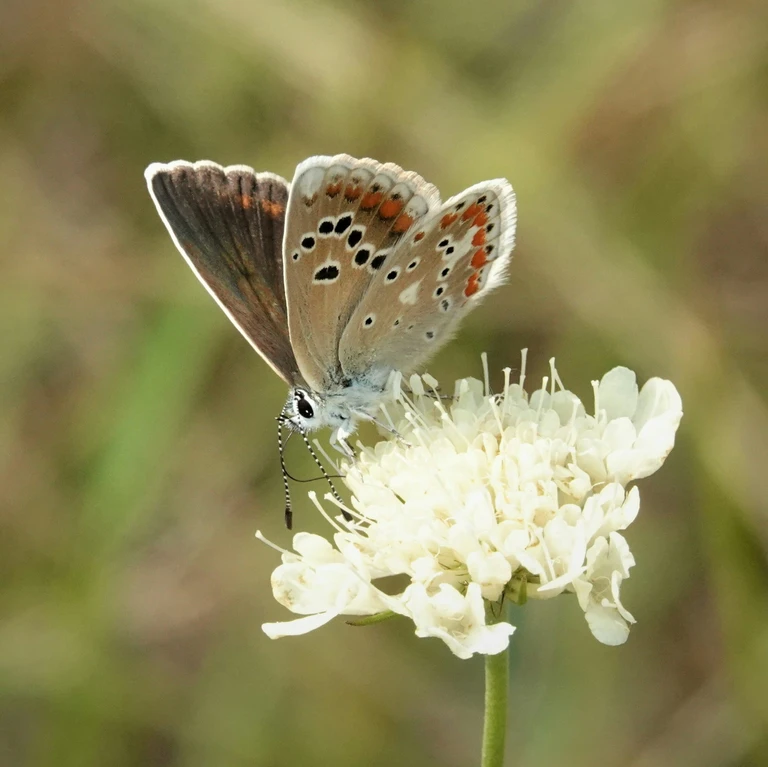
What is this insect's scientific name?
Polyommatus dorylas
